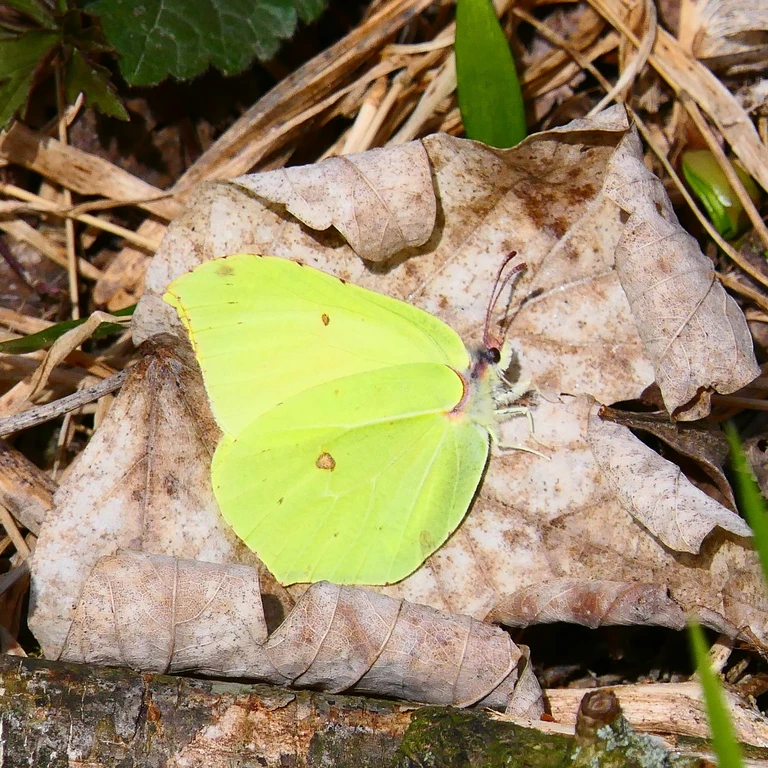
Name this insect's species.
Gonepteryx rhamni
